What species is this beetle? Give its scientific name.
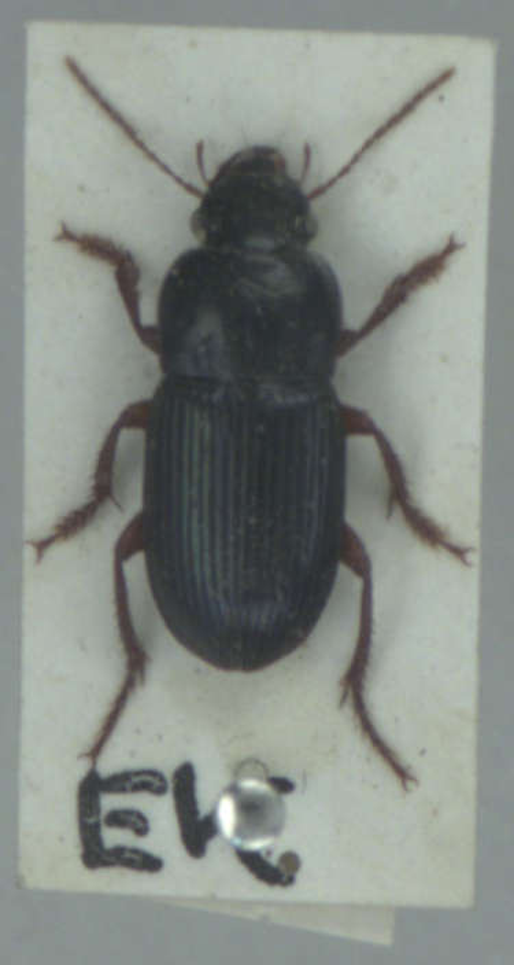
Harpalus rubripes
